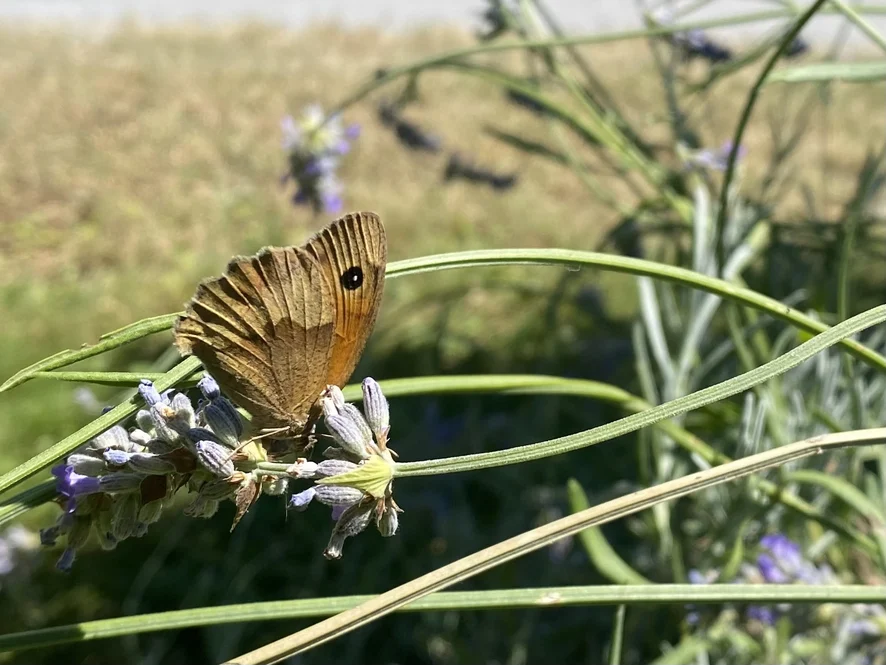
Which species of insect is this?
Maniola jurtina
